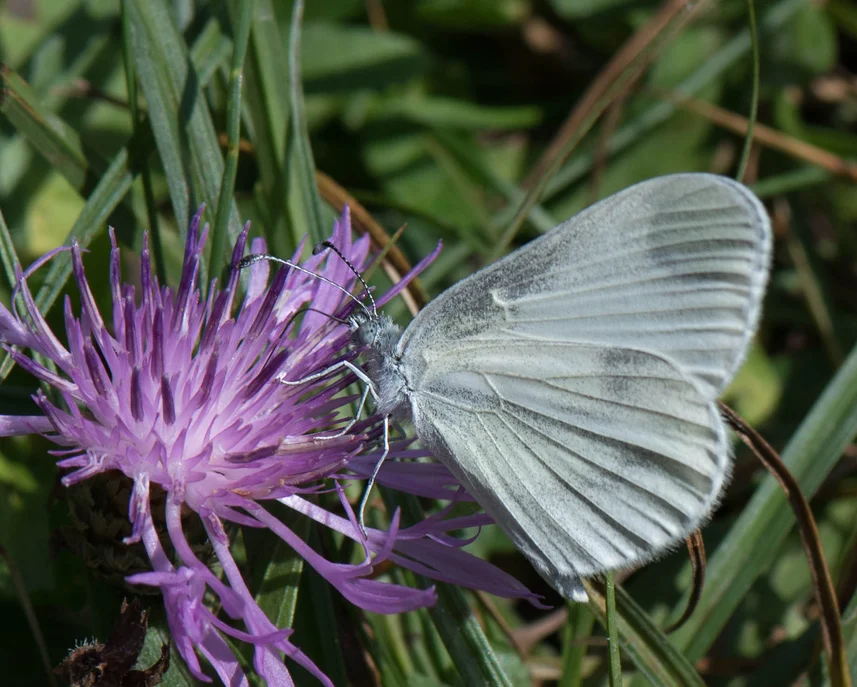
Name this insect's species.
Leptidea sinapis/juvernica
